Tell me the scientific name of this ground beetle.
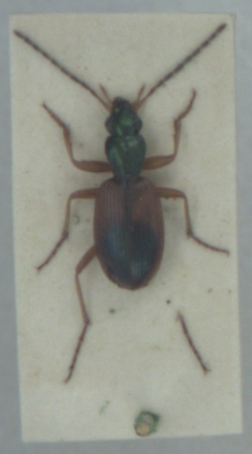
Anchomenus dorsalis
